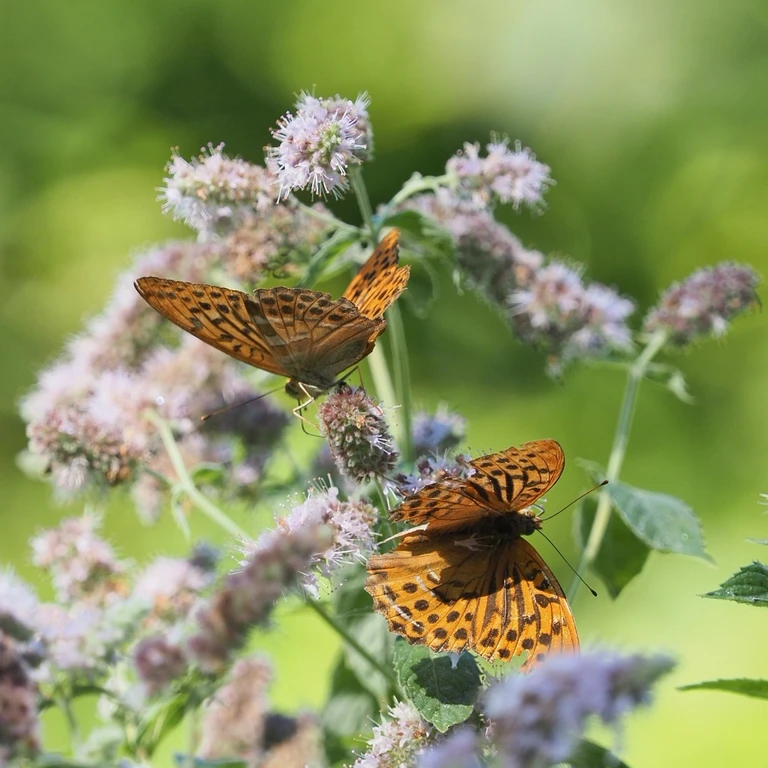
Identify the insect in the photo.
Argynnis paphia
